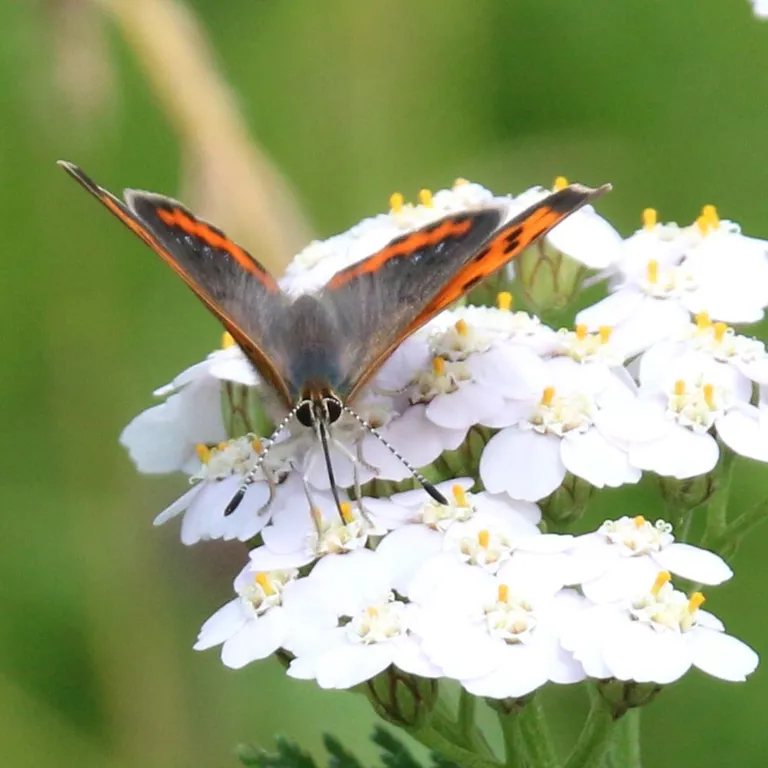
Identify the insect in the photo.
Lycaena phlaeas
